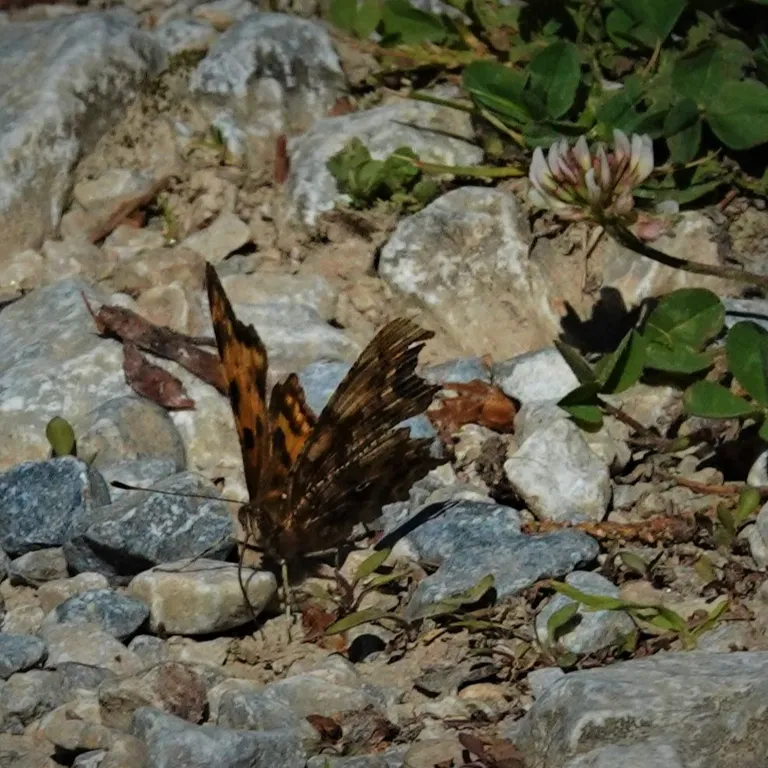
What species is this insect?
Polygonia c-album
